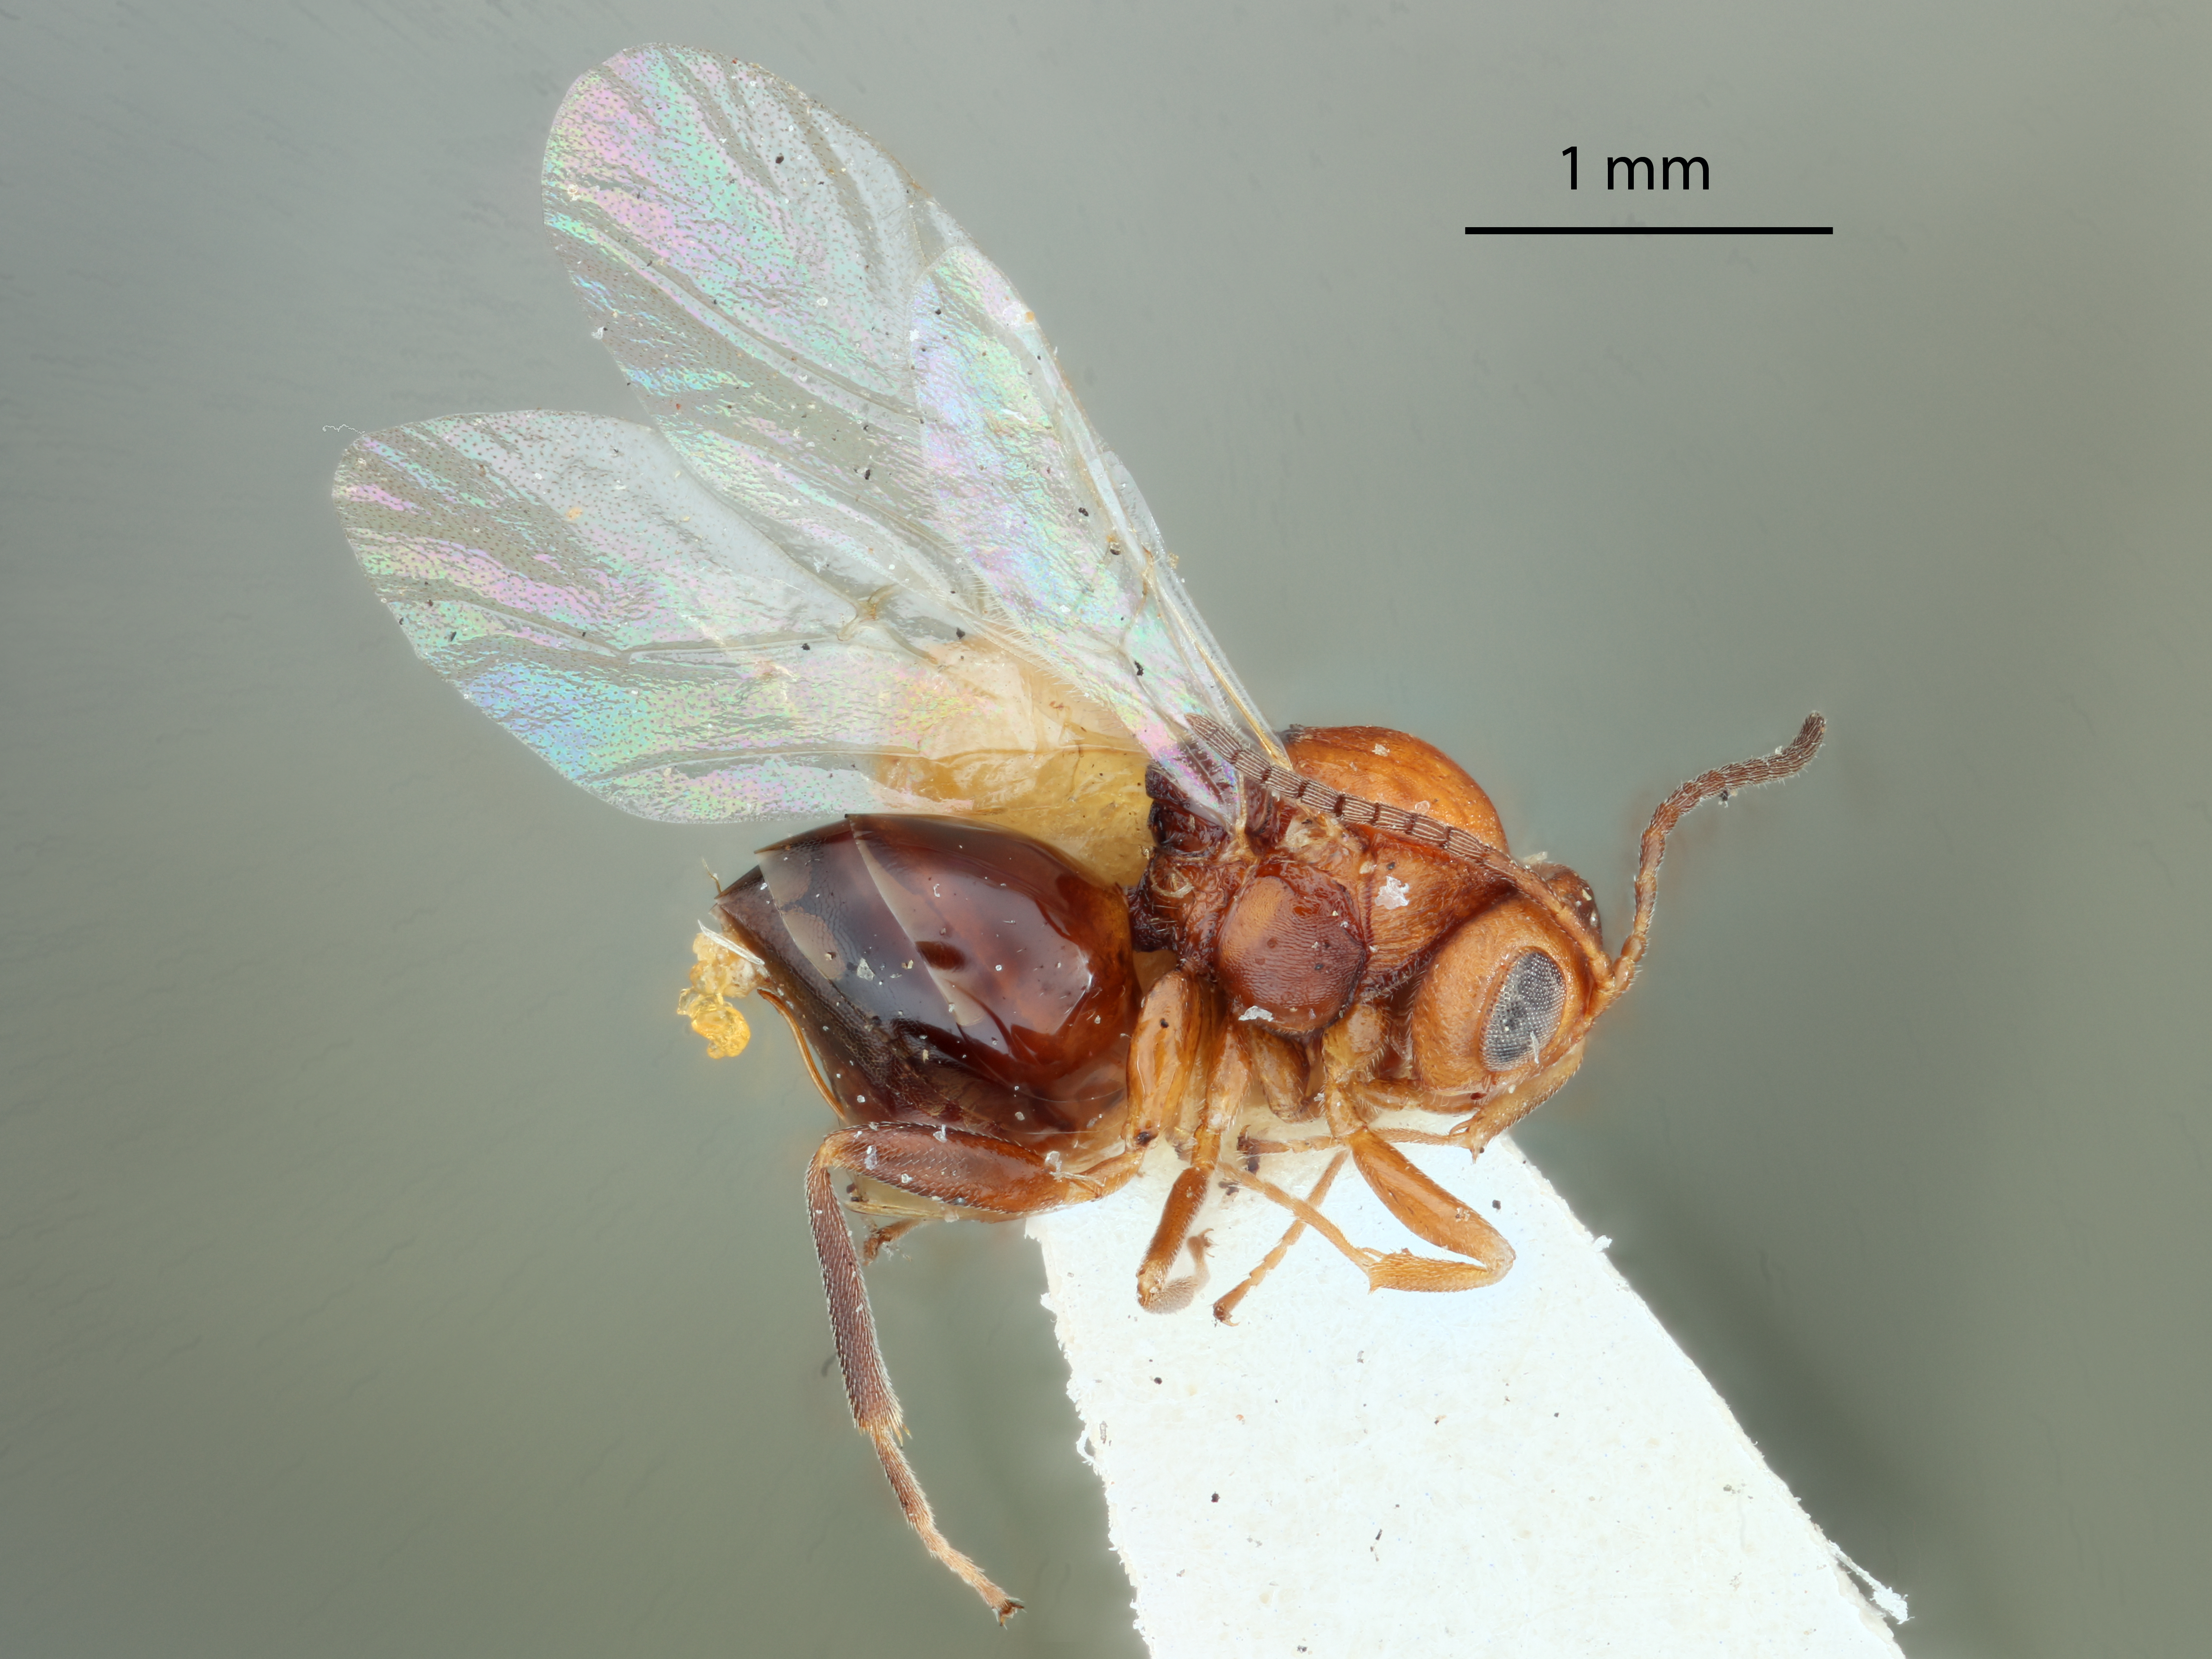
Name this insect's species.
Callirhytis petrina
